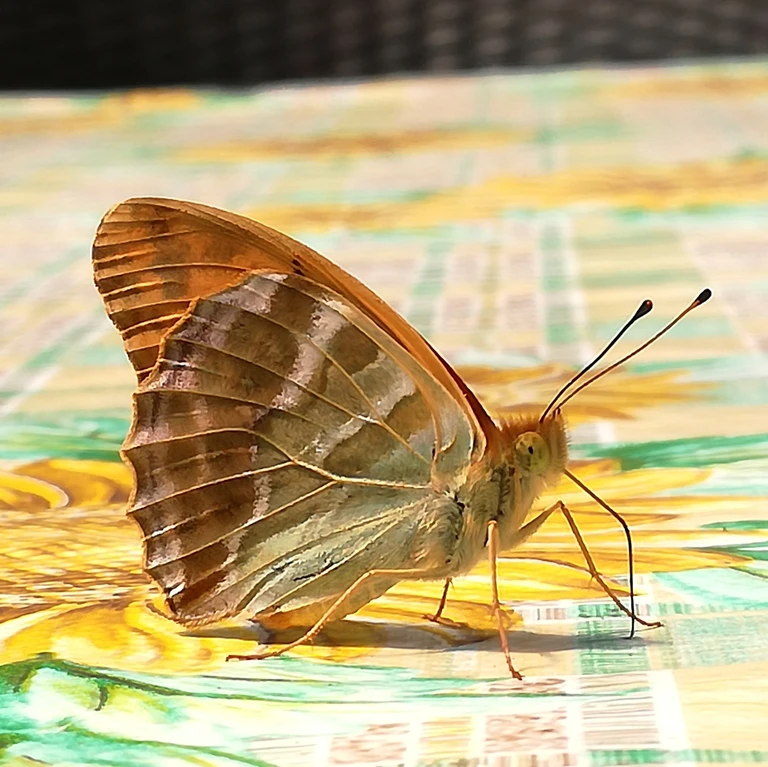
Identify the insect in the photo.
Argynnis paphia
